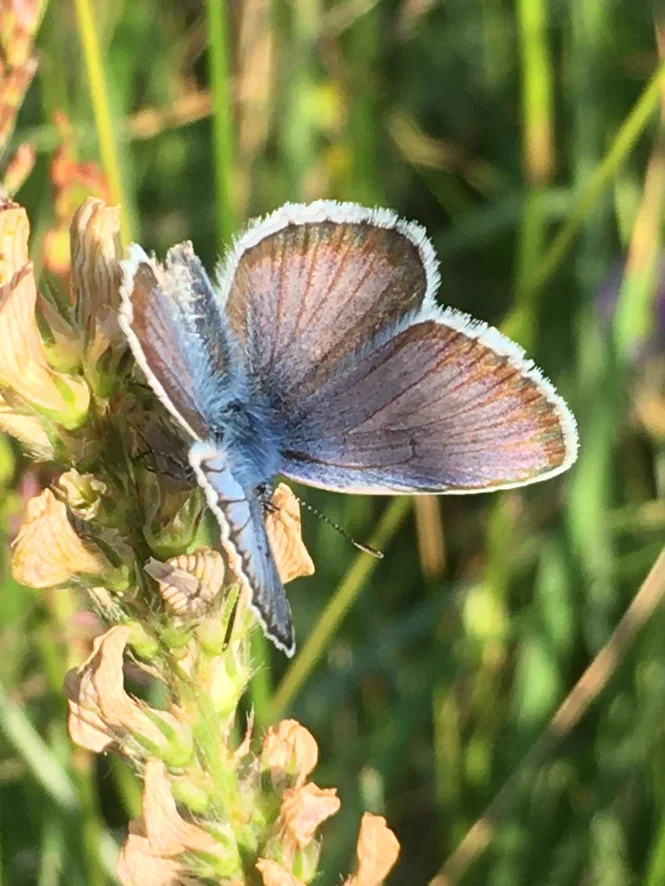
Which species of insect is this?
Plebejus argus
